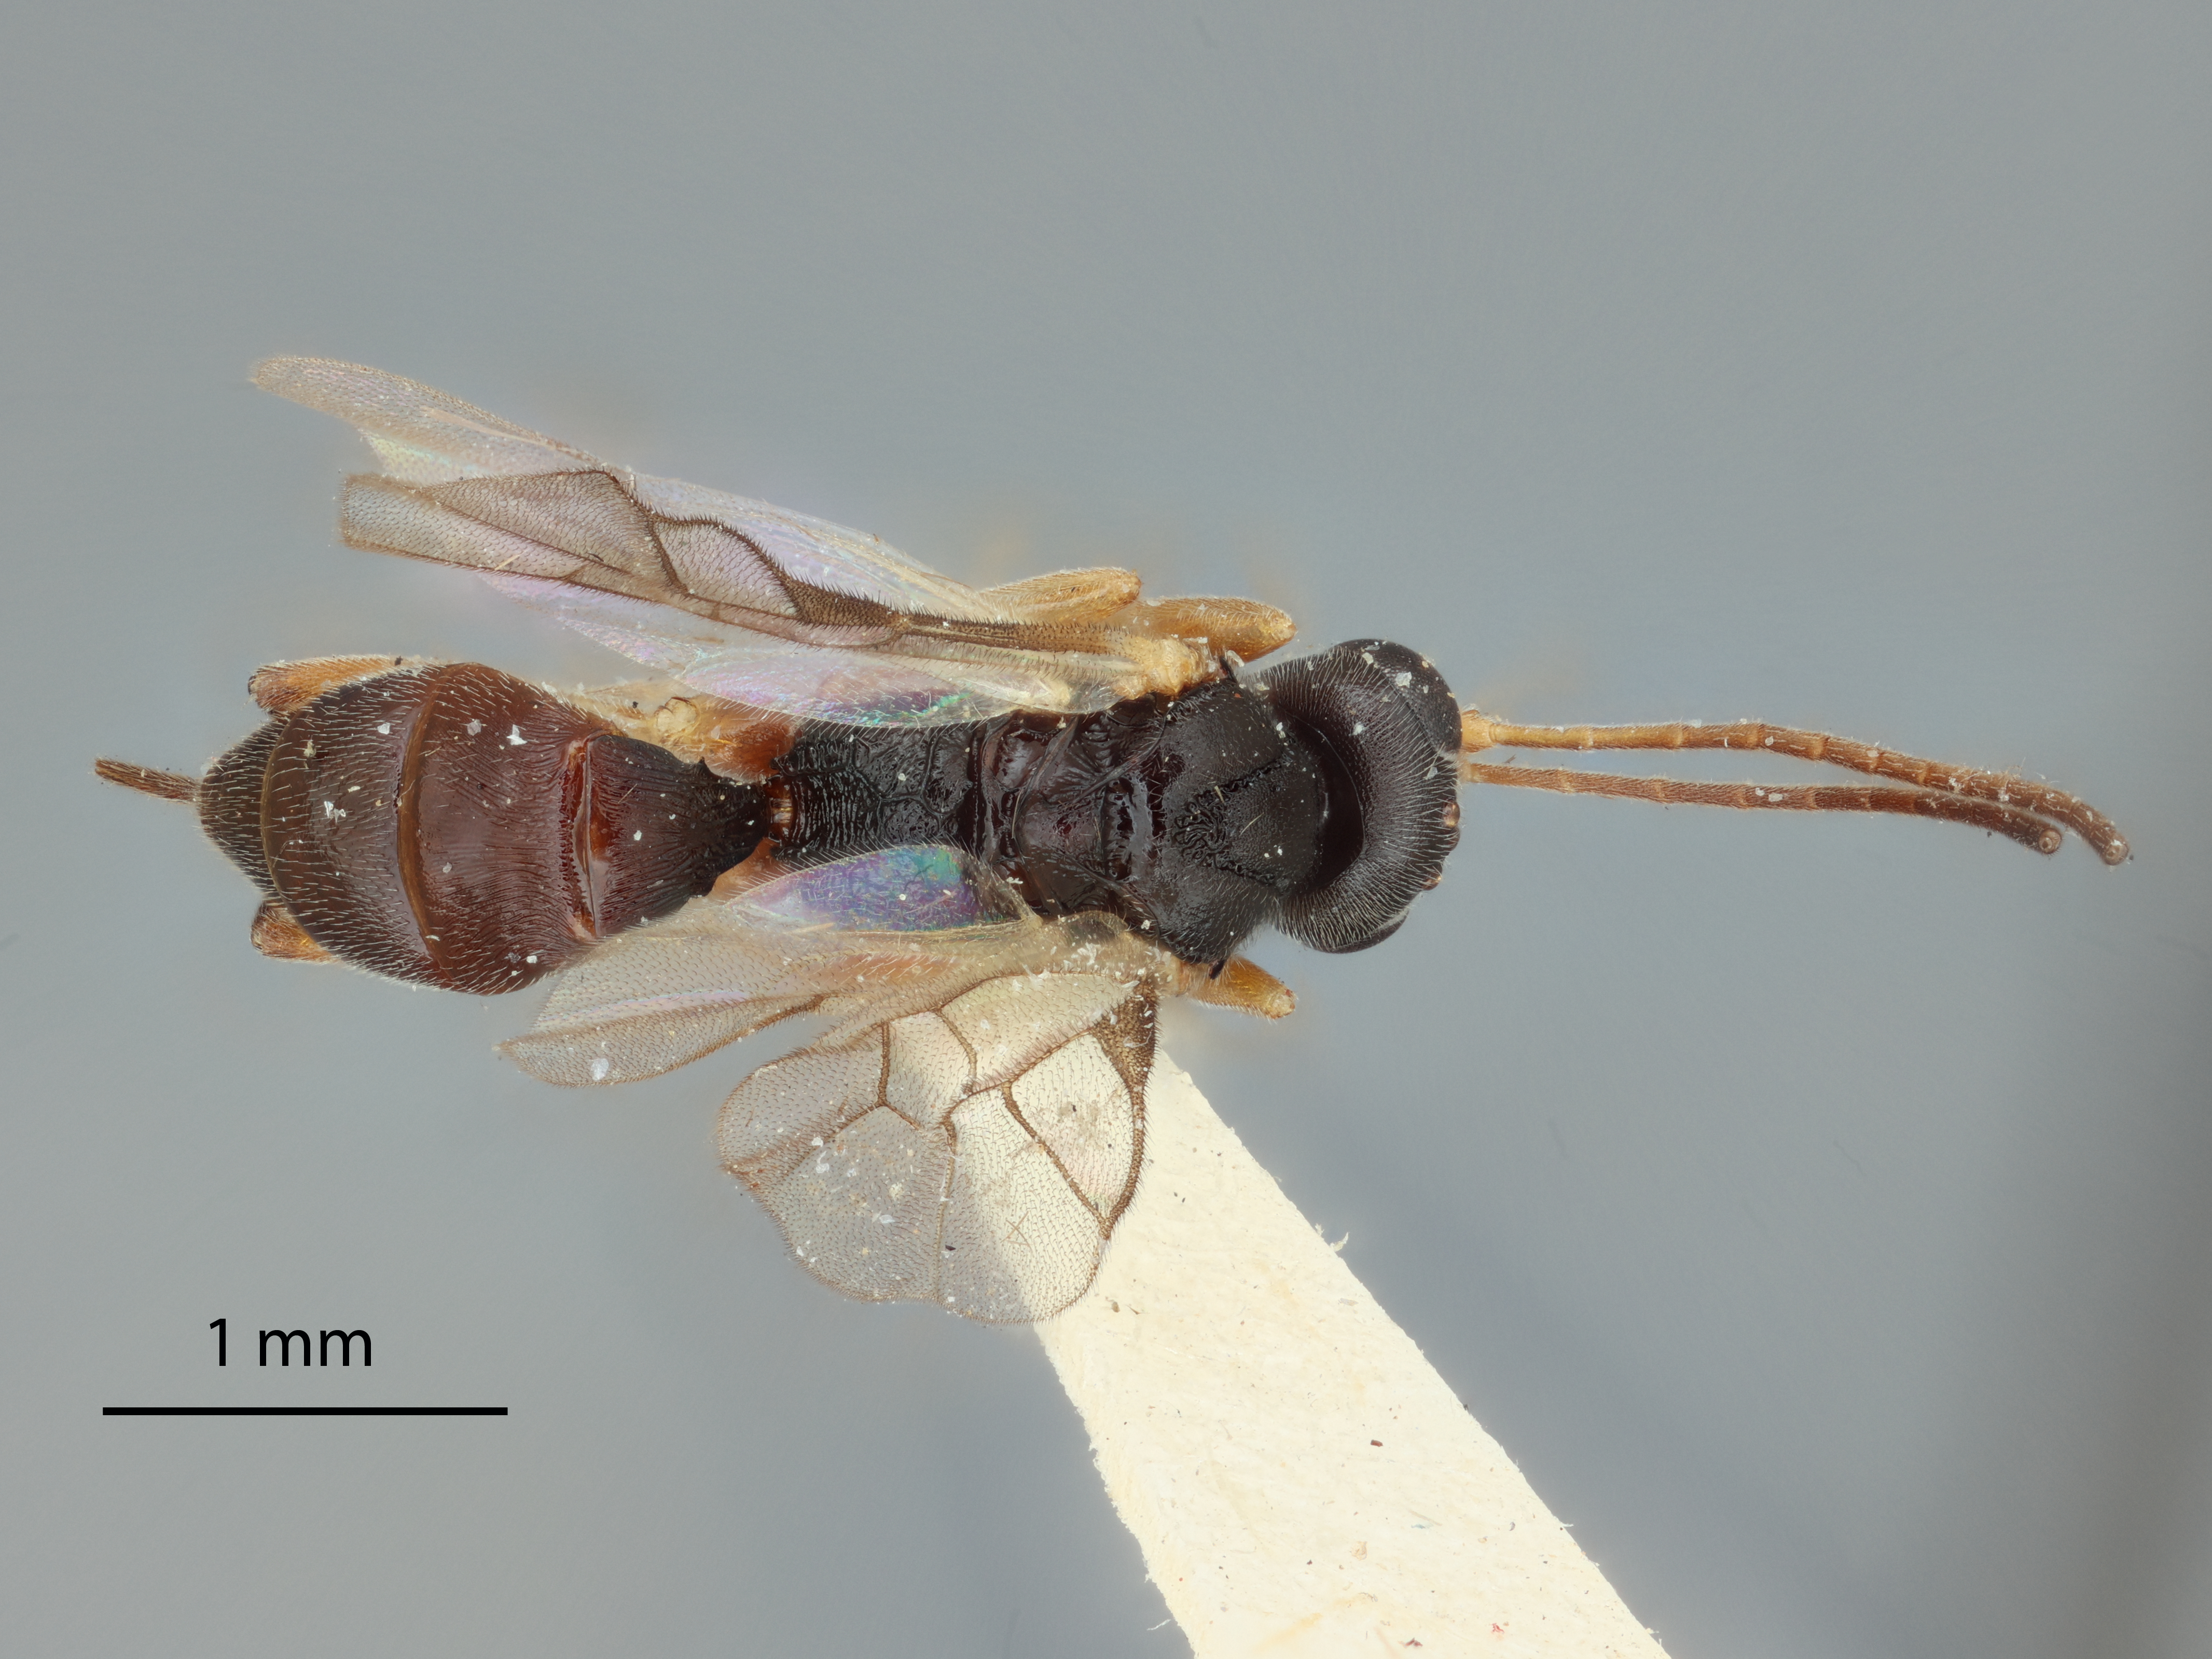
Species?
Thalops fessus
